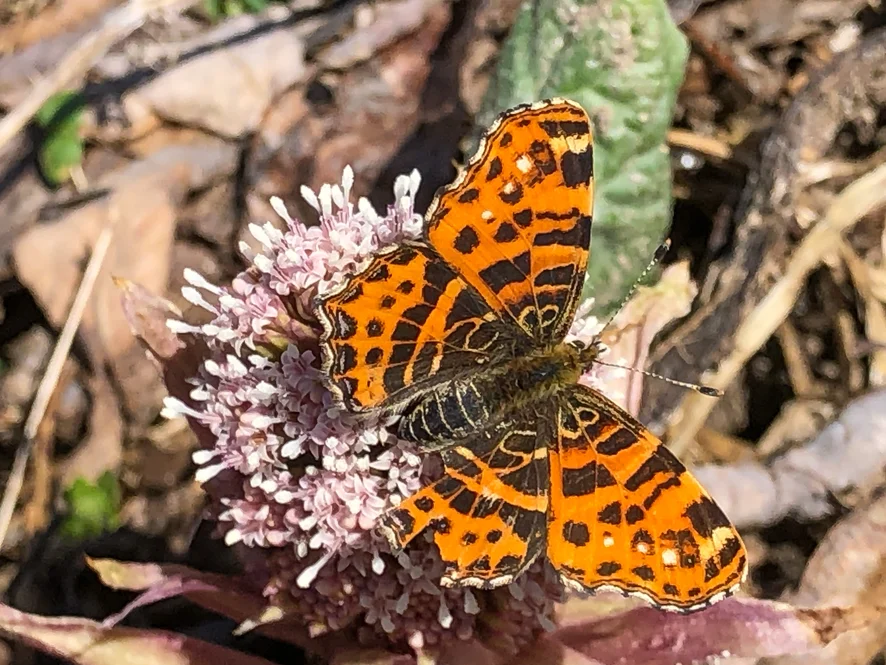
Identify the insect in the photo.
Araschnia levana
